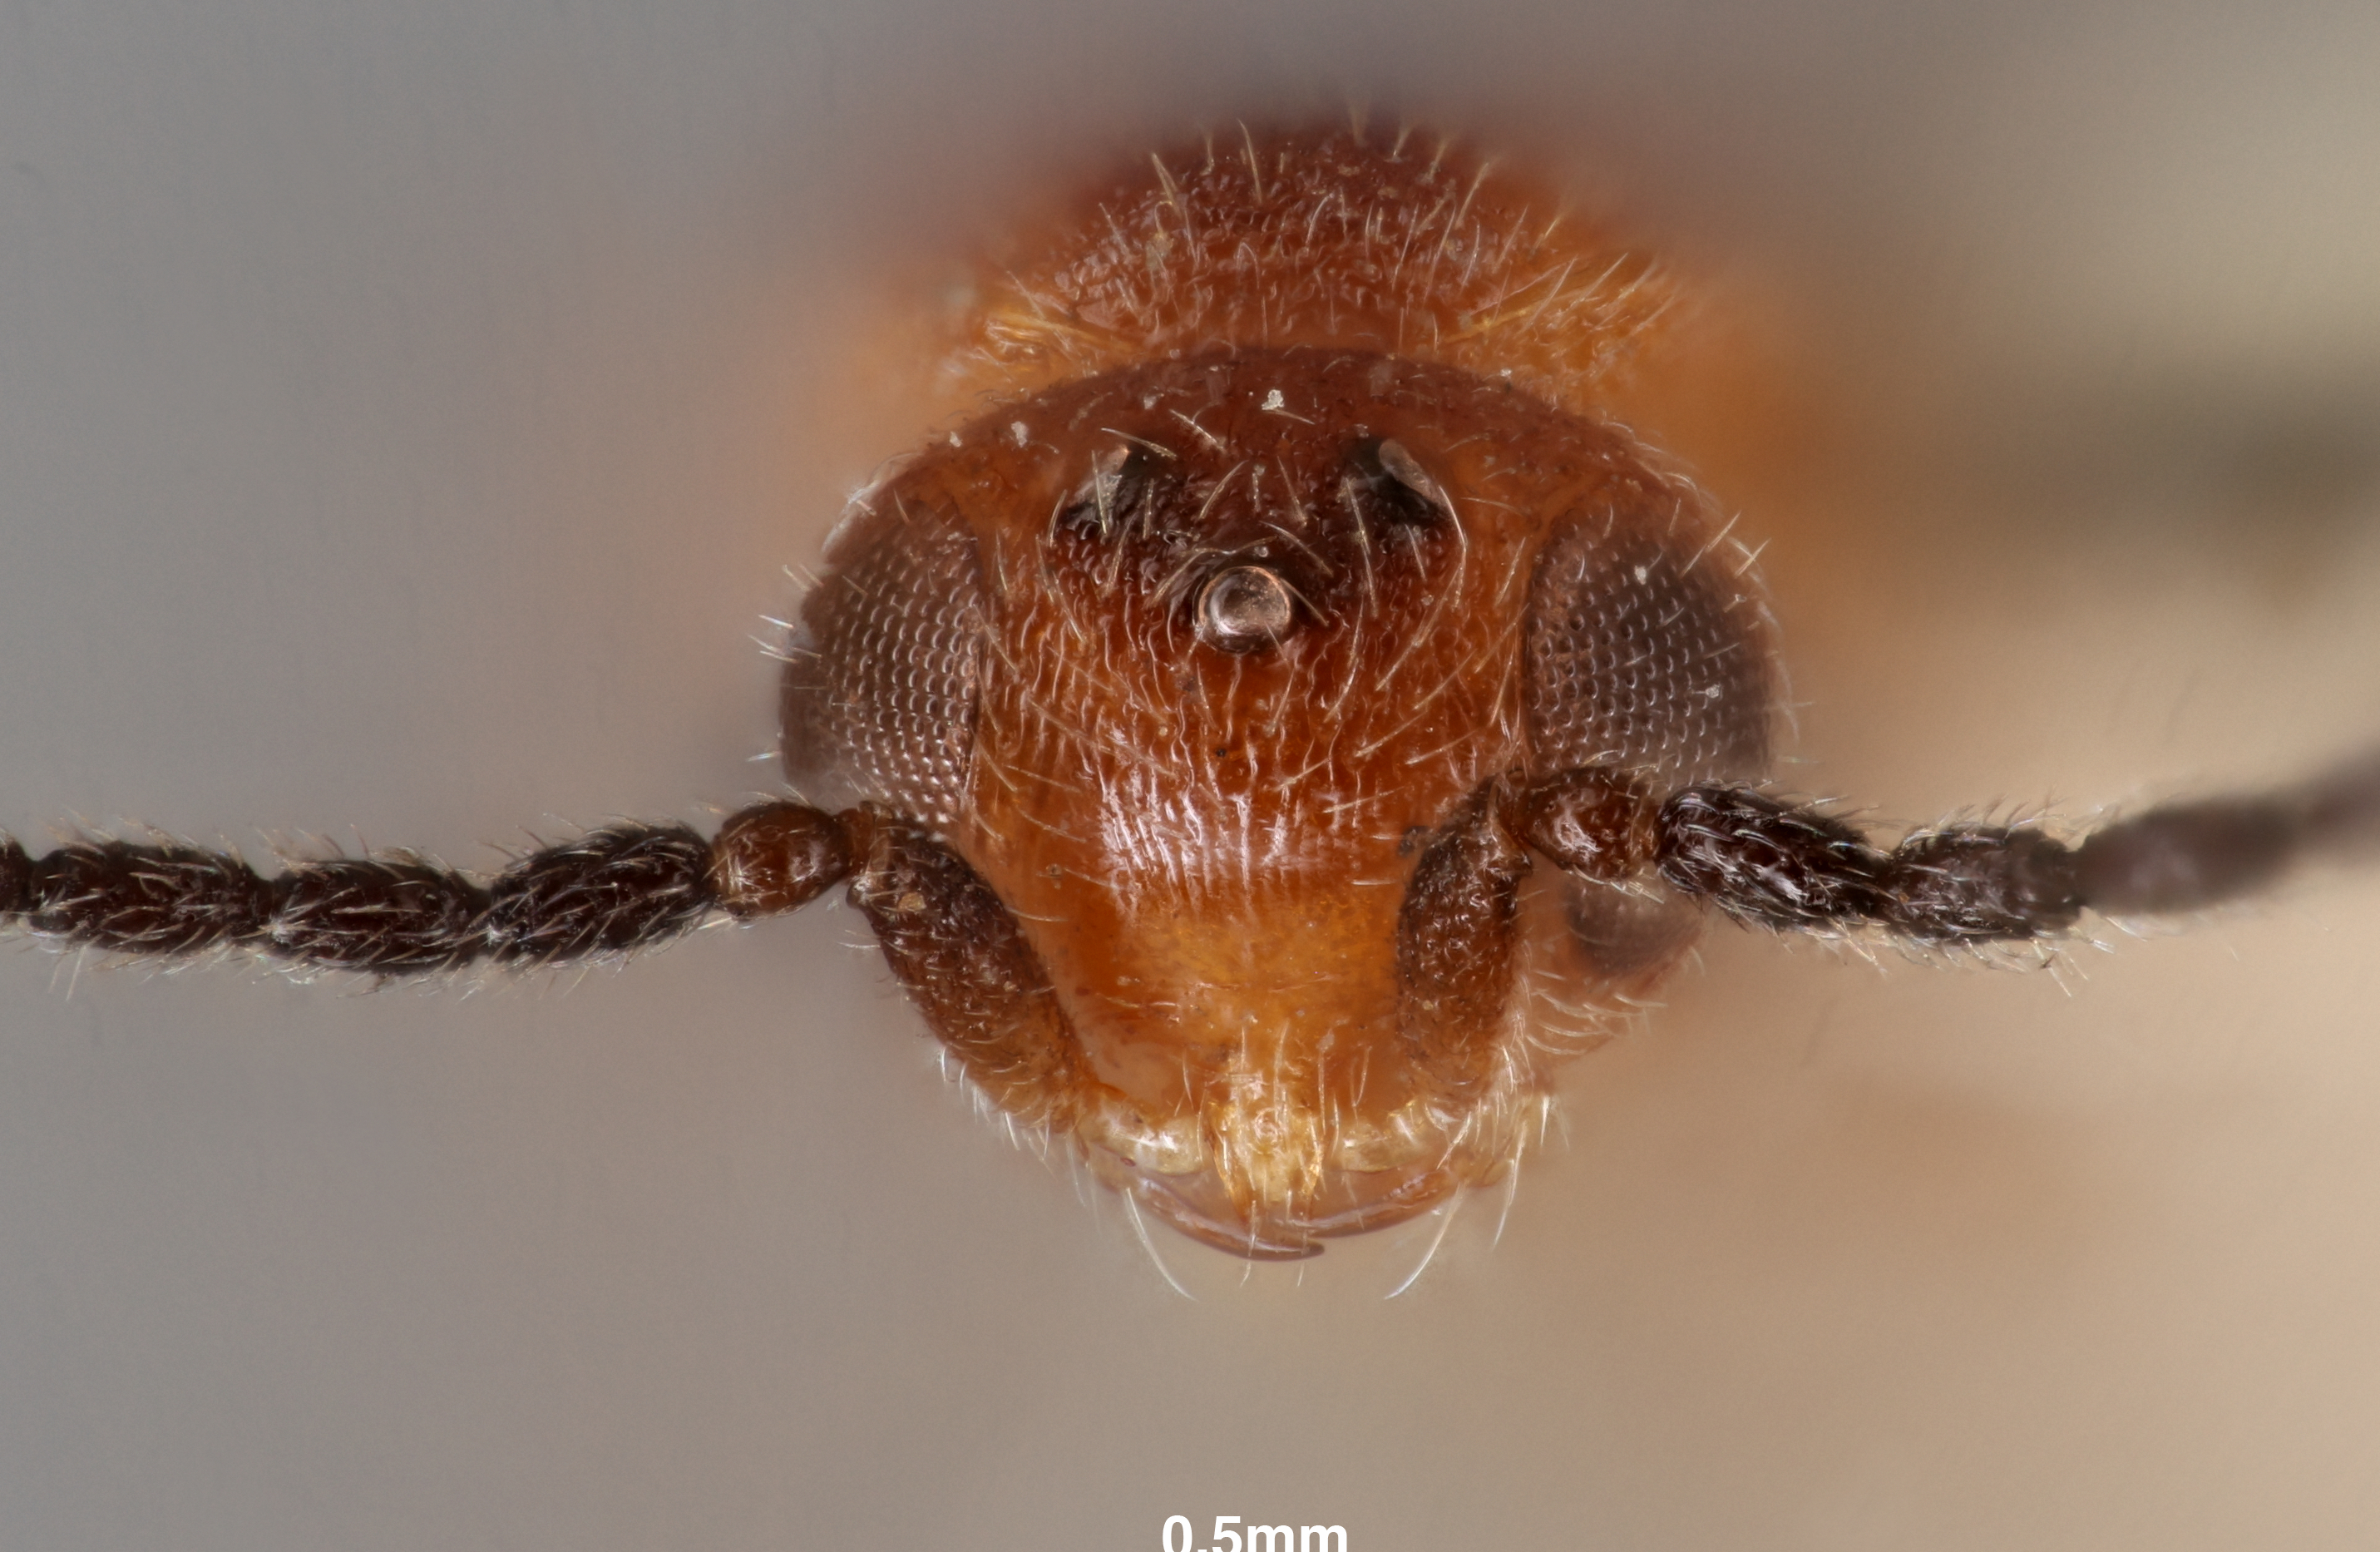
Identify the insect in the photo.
Paridris dubeyi
